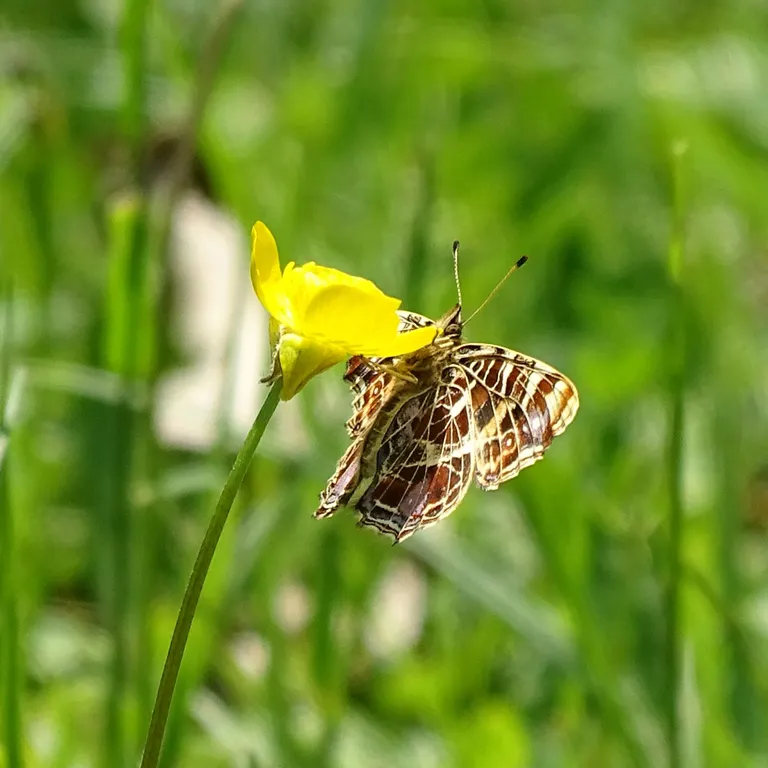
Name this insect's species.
Araschnia levana
